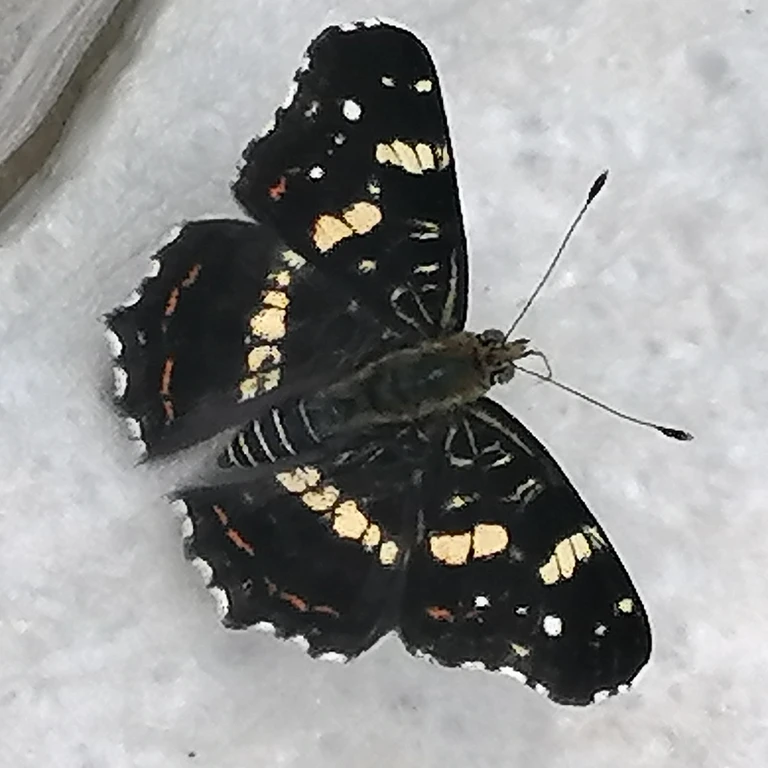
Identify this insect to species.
Araschnia levana
